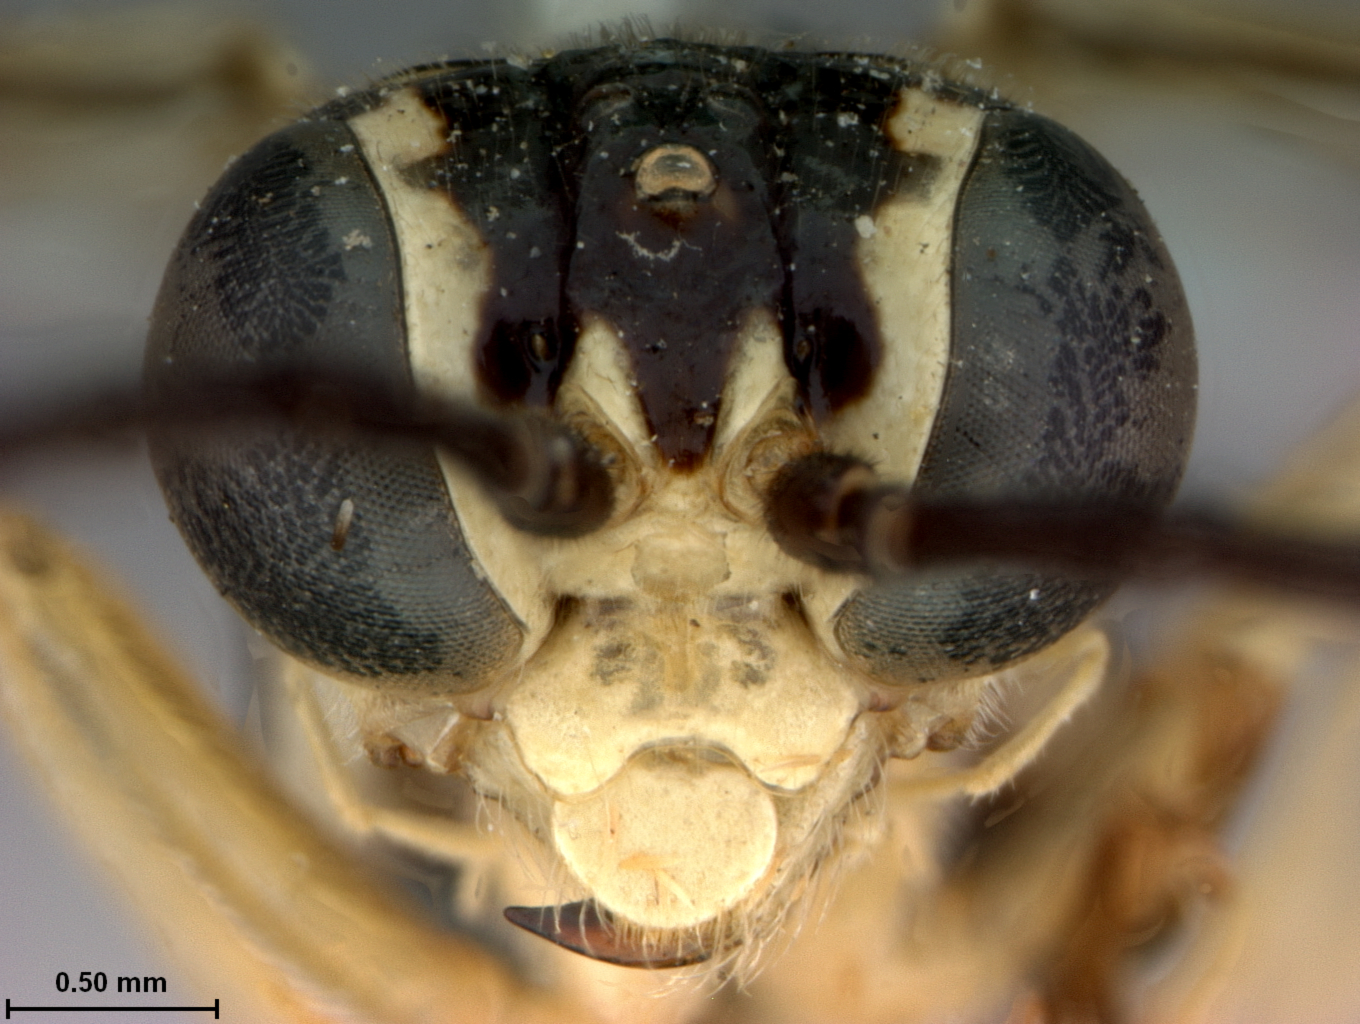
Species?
Tenthredella nortoni
